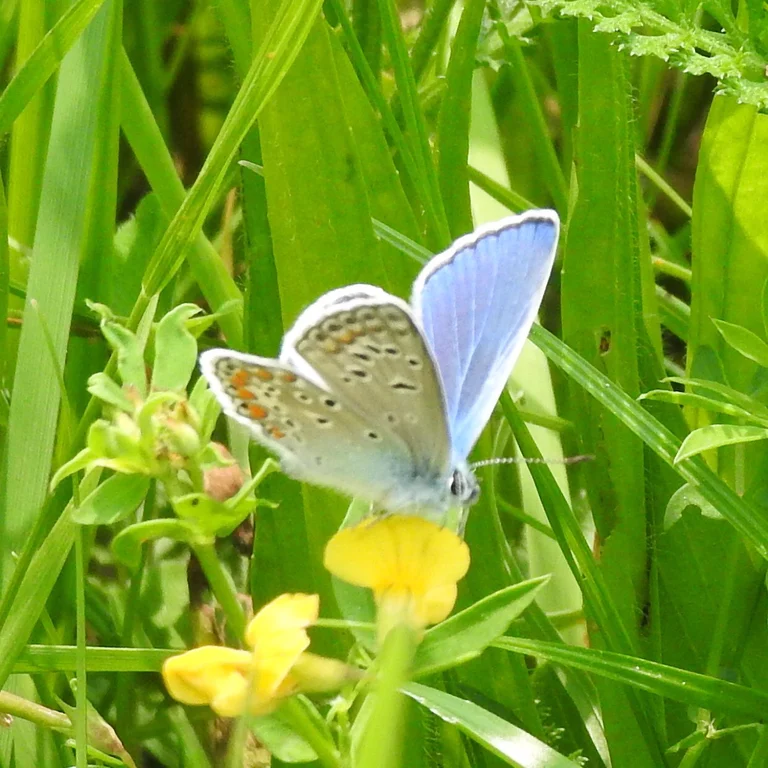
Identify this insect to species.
Polyommatus icarus
